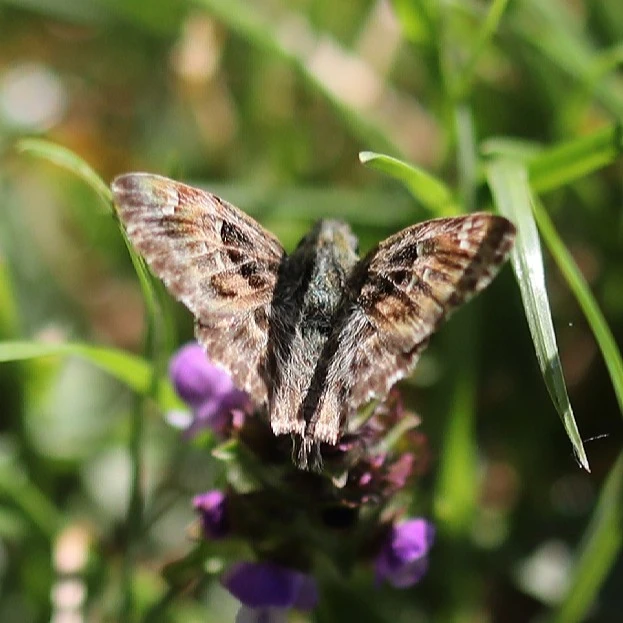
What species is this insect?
Carcharodus alceae
